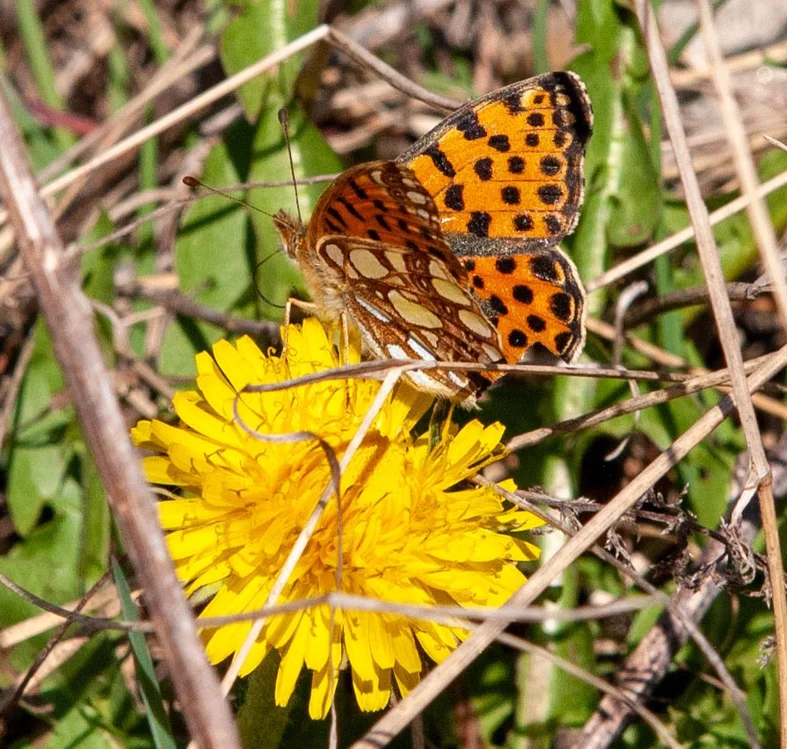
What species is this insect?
Issoria lathonia
